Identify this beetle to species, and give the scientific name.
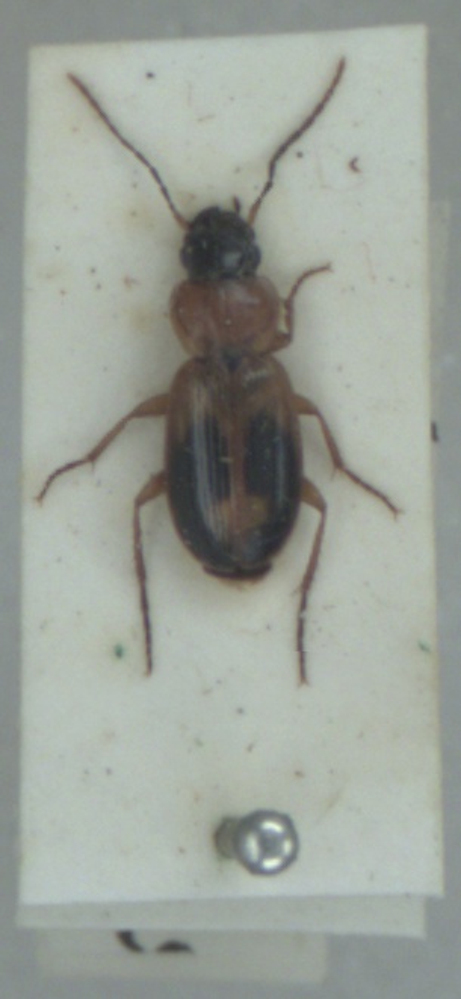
Badister bullatus
